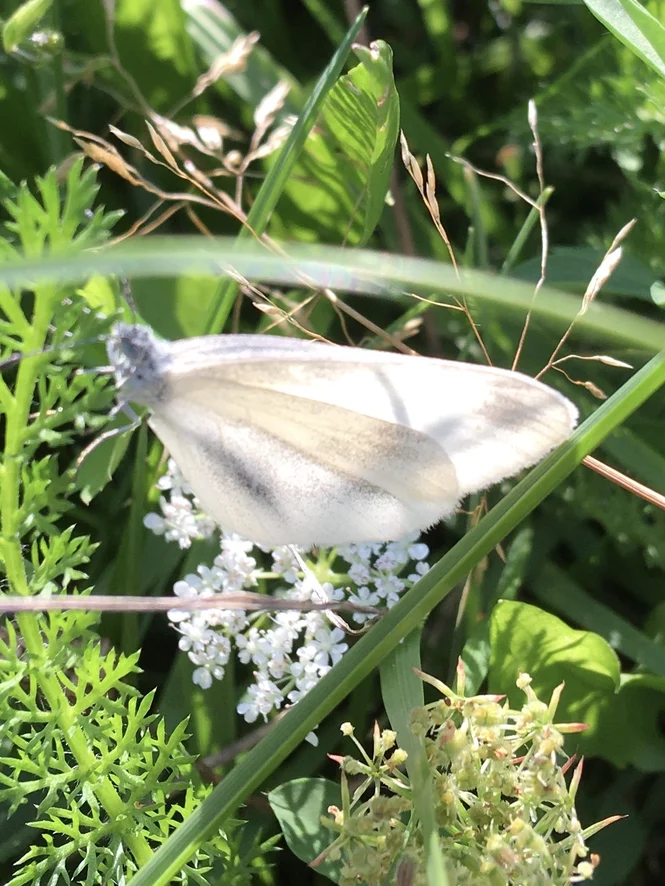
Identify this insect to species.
Leptidea sinapis/juvernica
